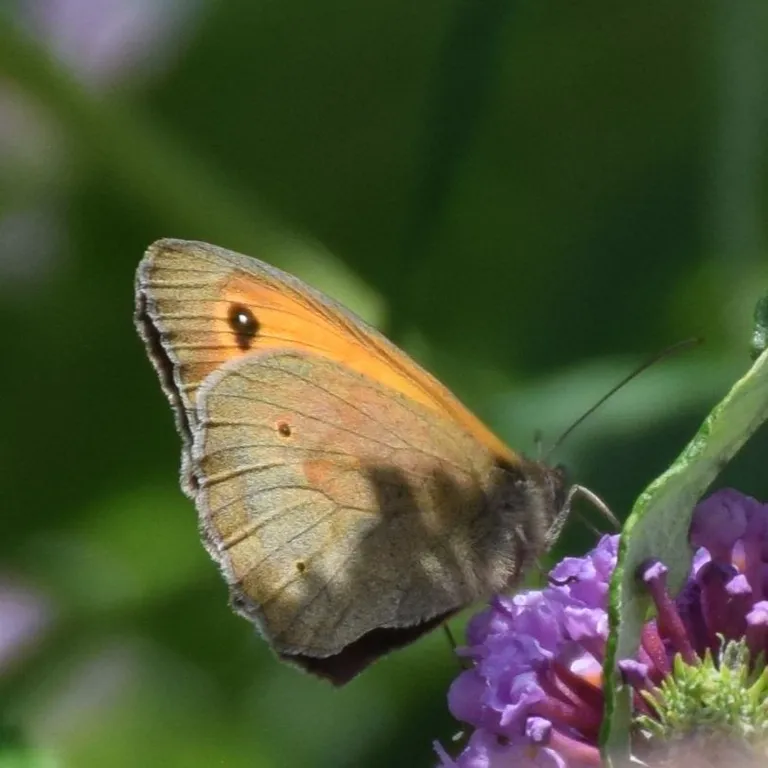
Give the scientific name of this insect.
Maniola jurtina
